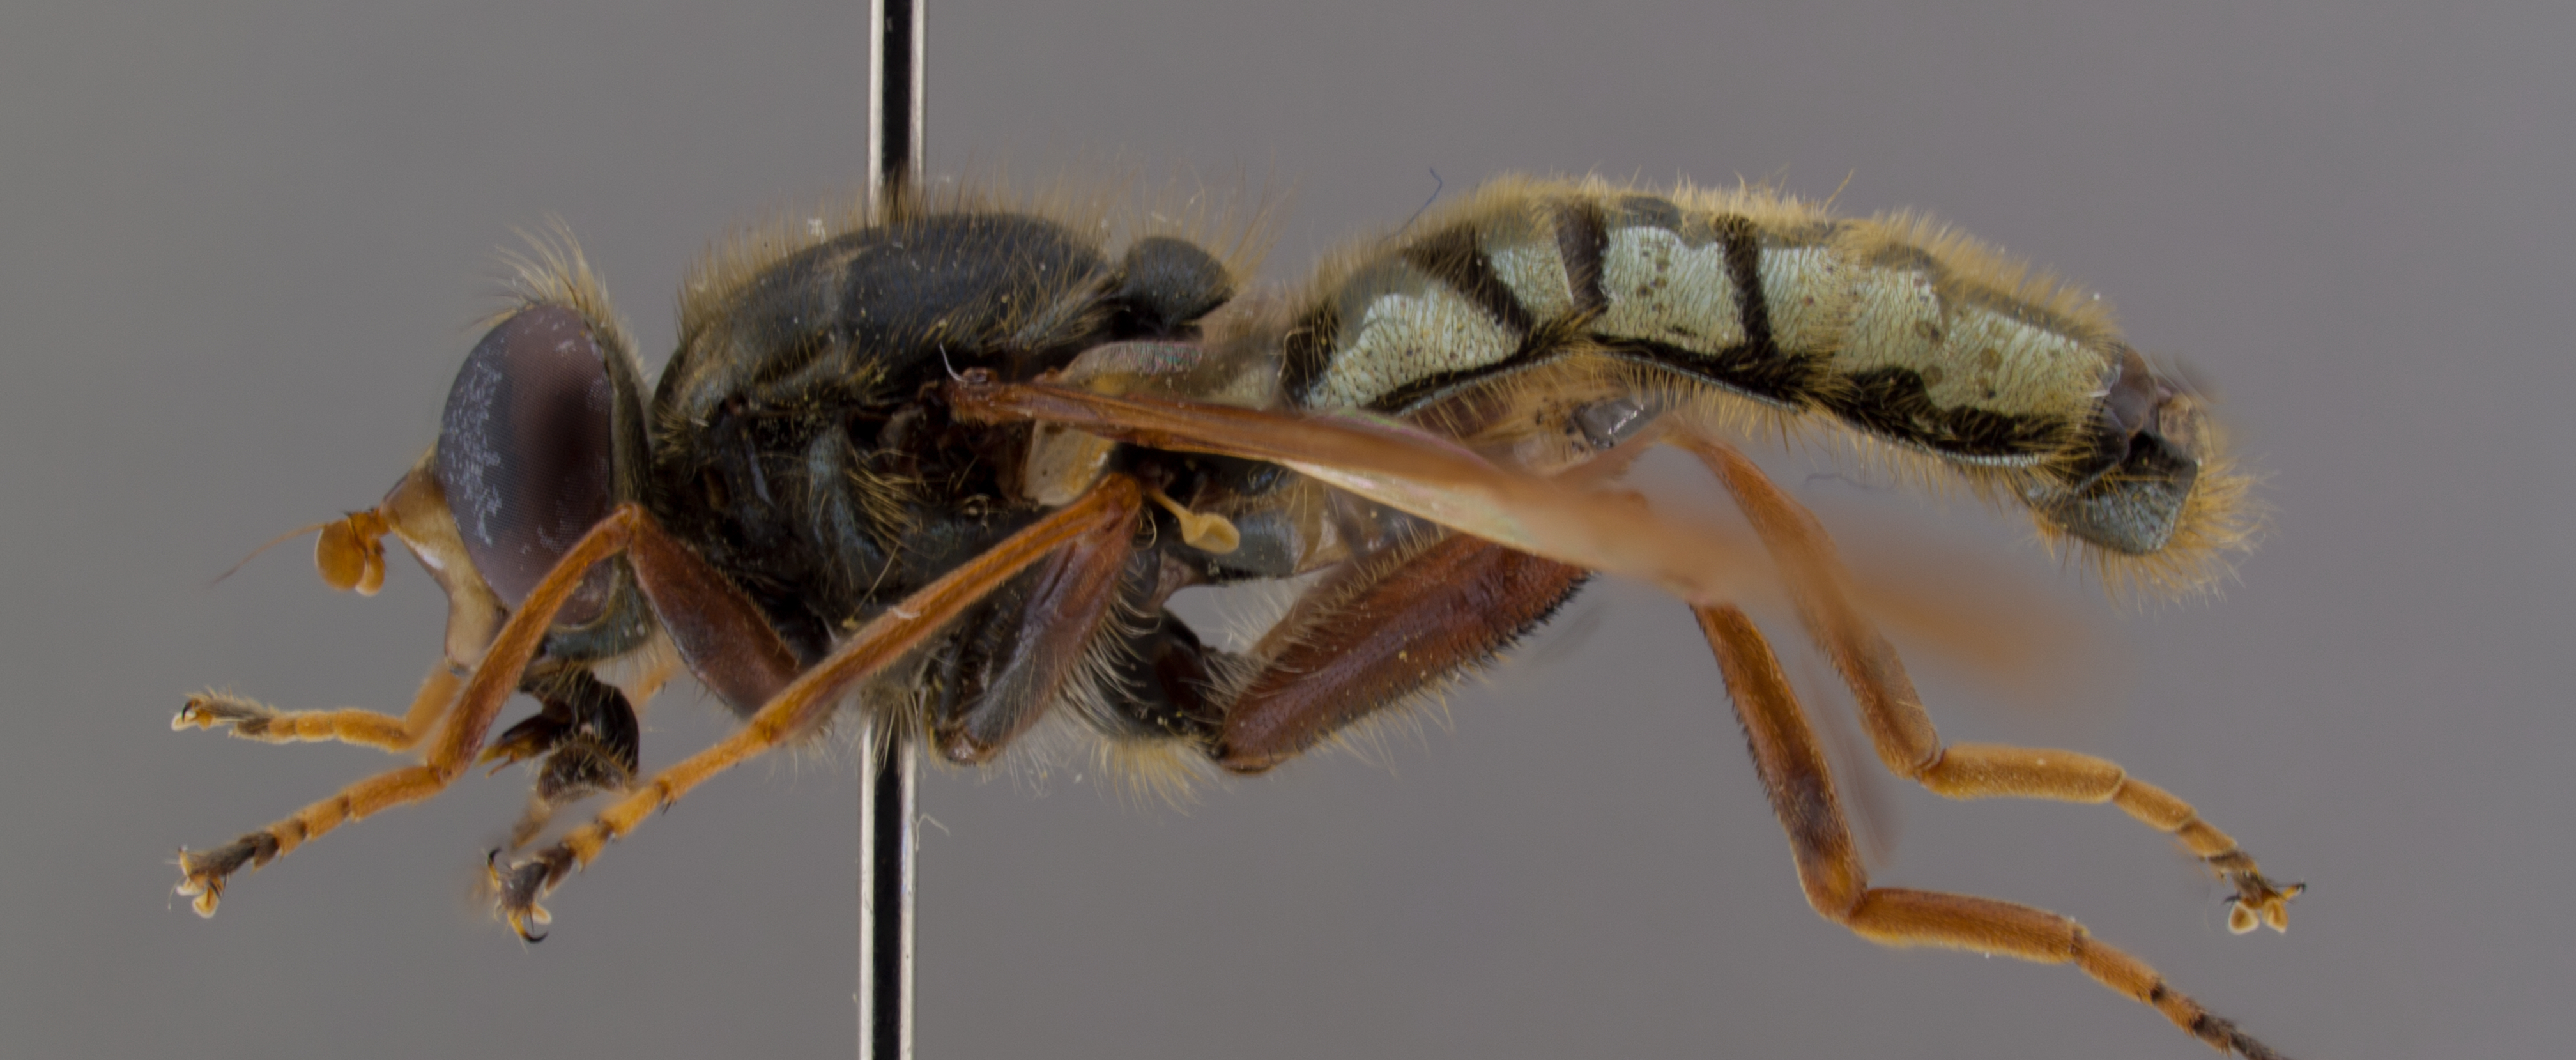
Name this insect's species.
Hadromyia cimbiciformis
